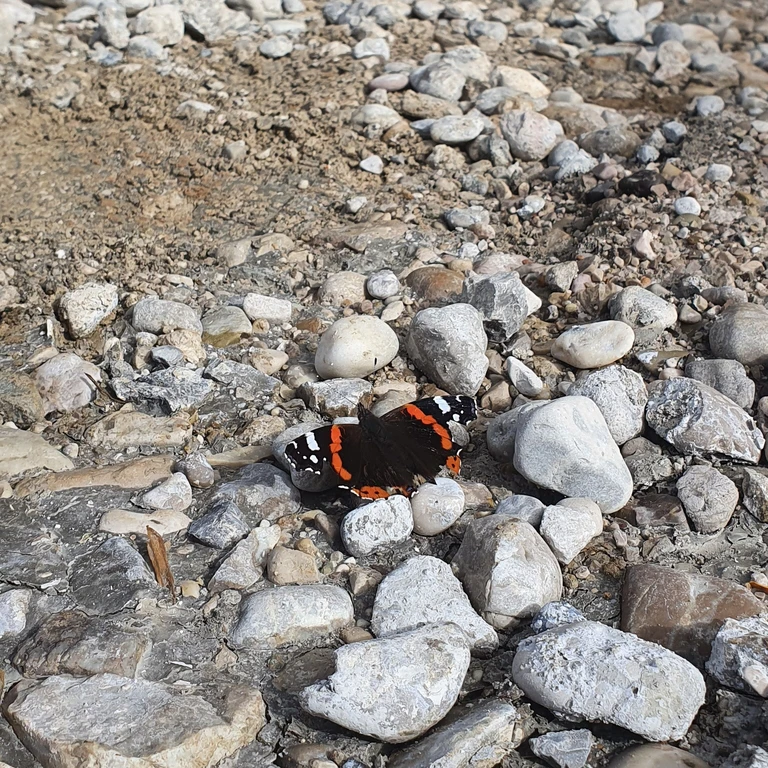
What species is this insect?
Vanessa atalanta
